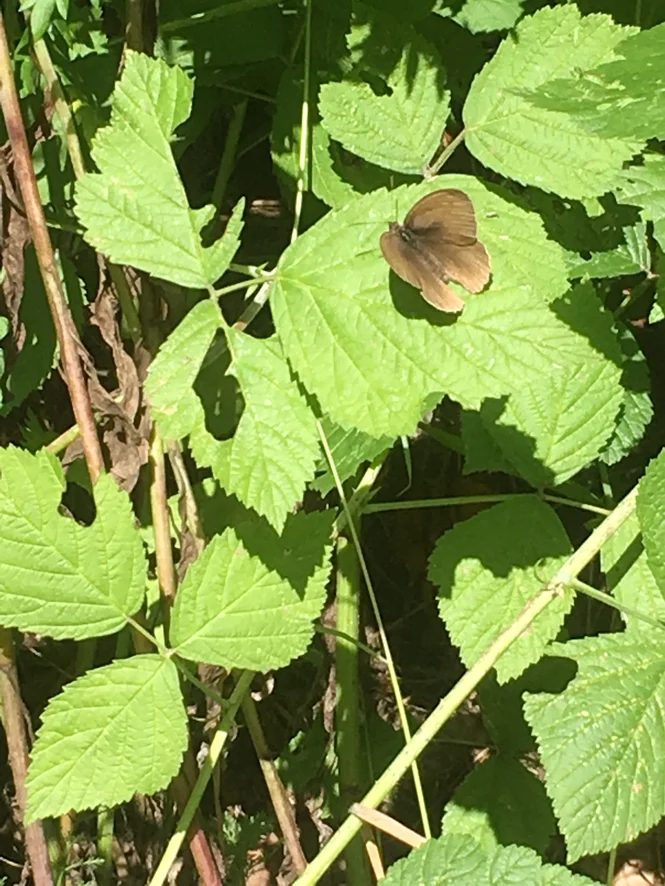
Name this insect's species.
Maniola jurtina
